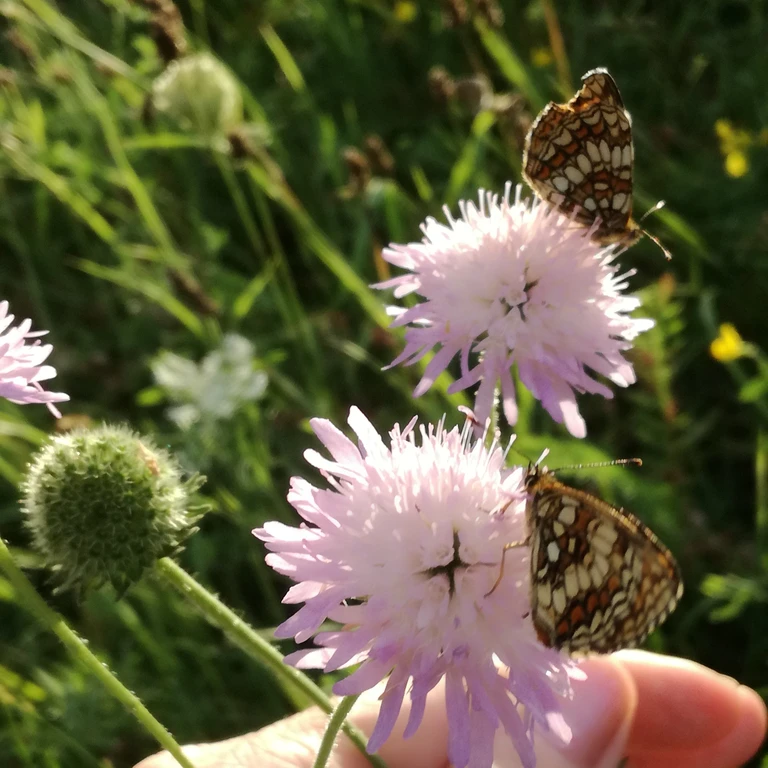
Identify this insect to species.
Melitaea athalia
